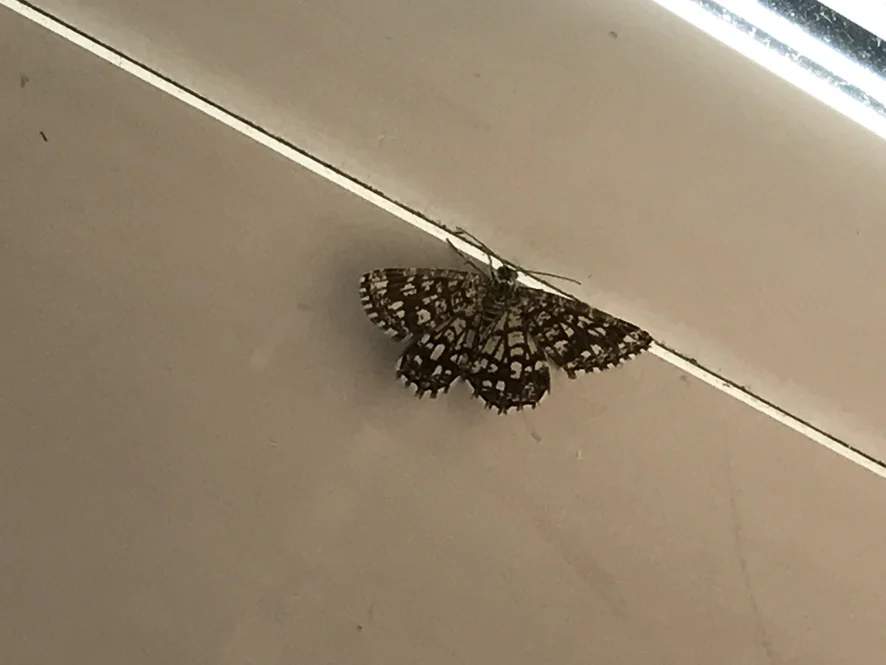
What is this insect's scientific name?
Chiasmia clathrata
